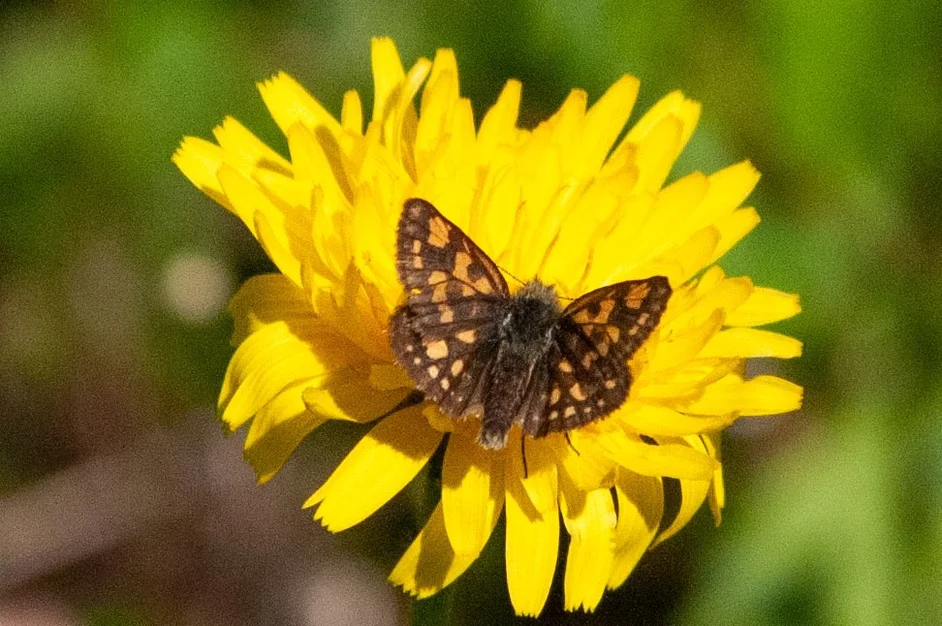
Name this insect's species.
Carterocephalus palaemon
